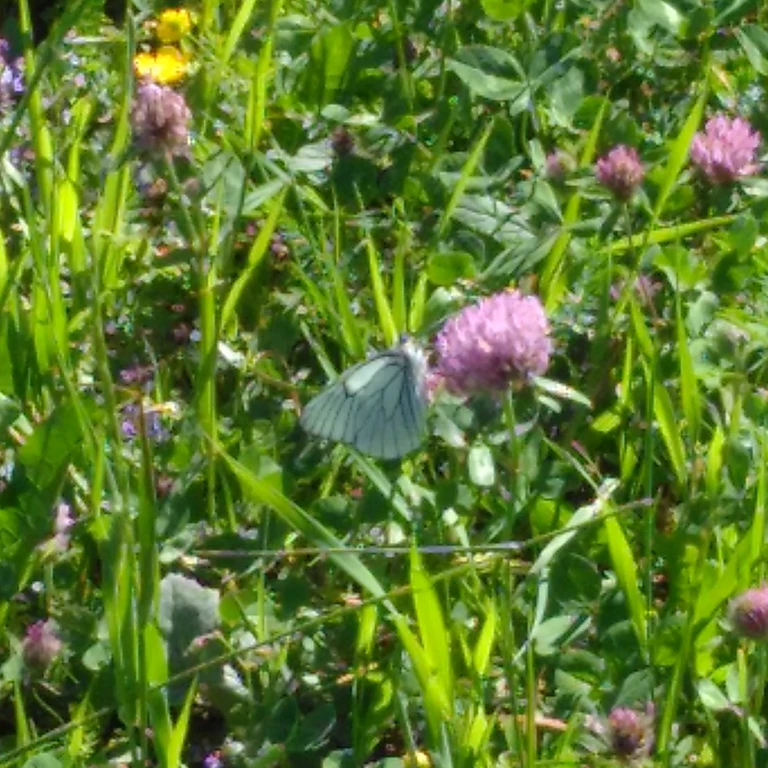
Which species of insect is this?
Aporia crataegi
